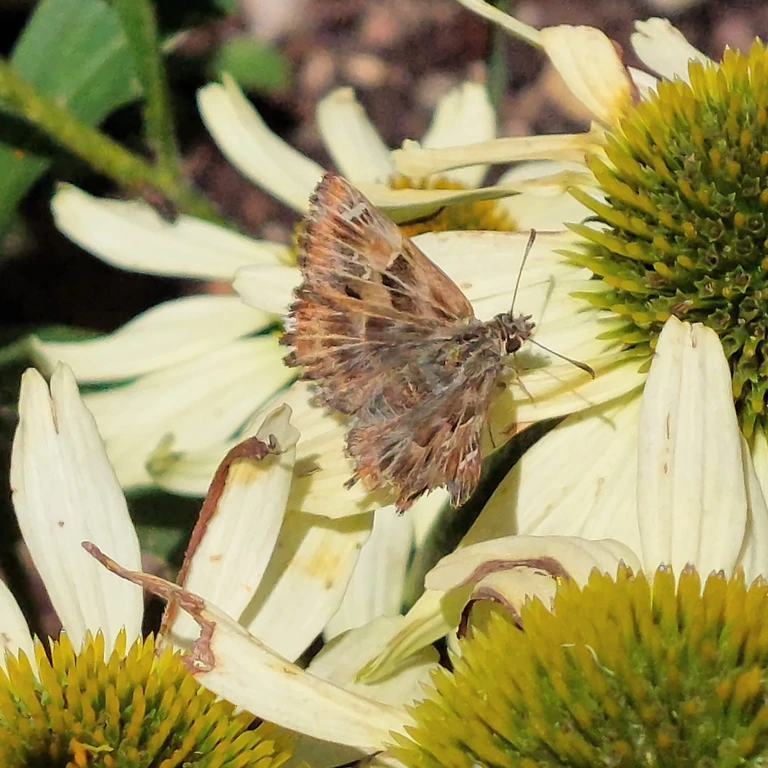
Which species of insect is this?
Carcharodus alceae
